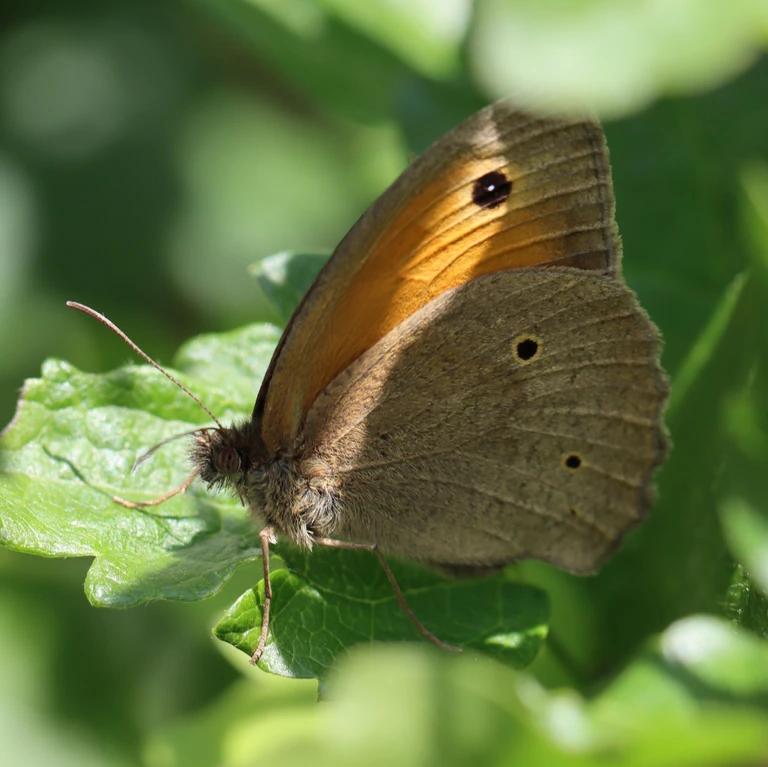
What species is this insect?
Maniola jurtina
